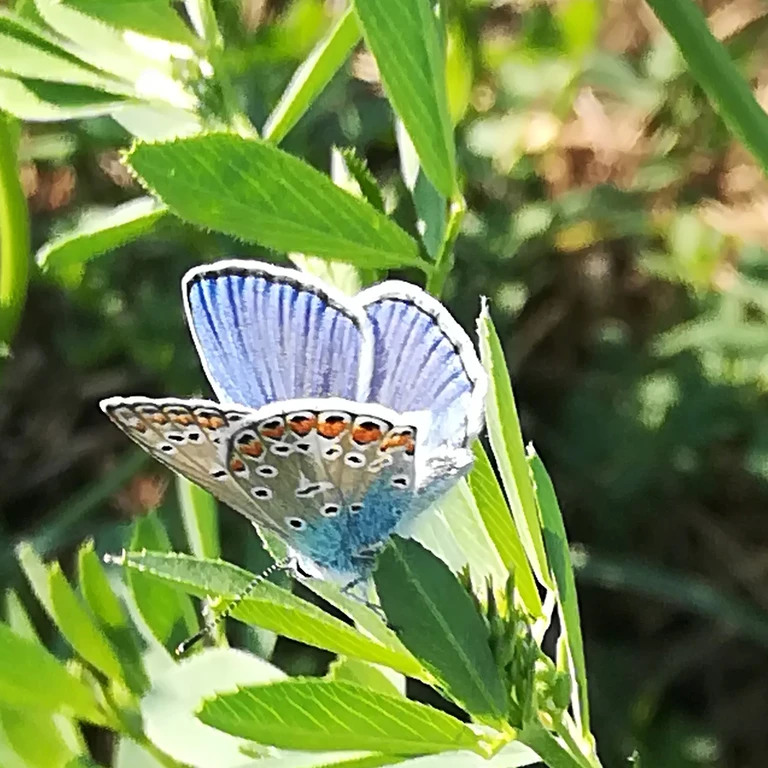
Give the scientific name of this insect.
Polyommatus icarus
